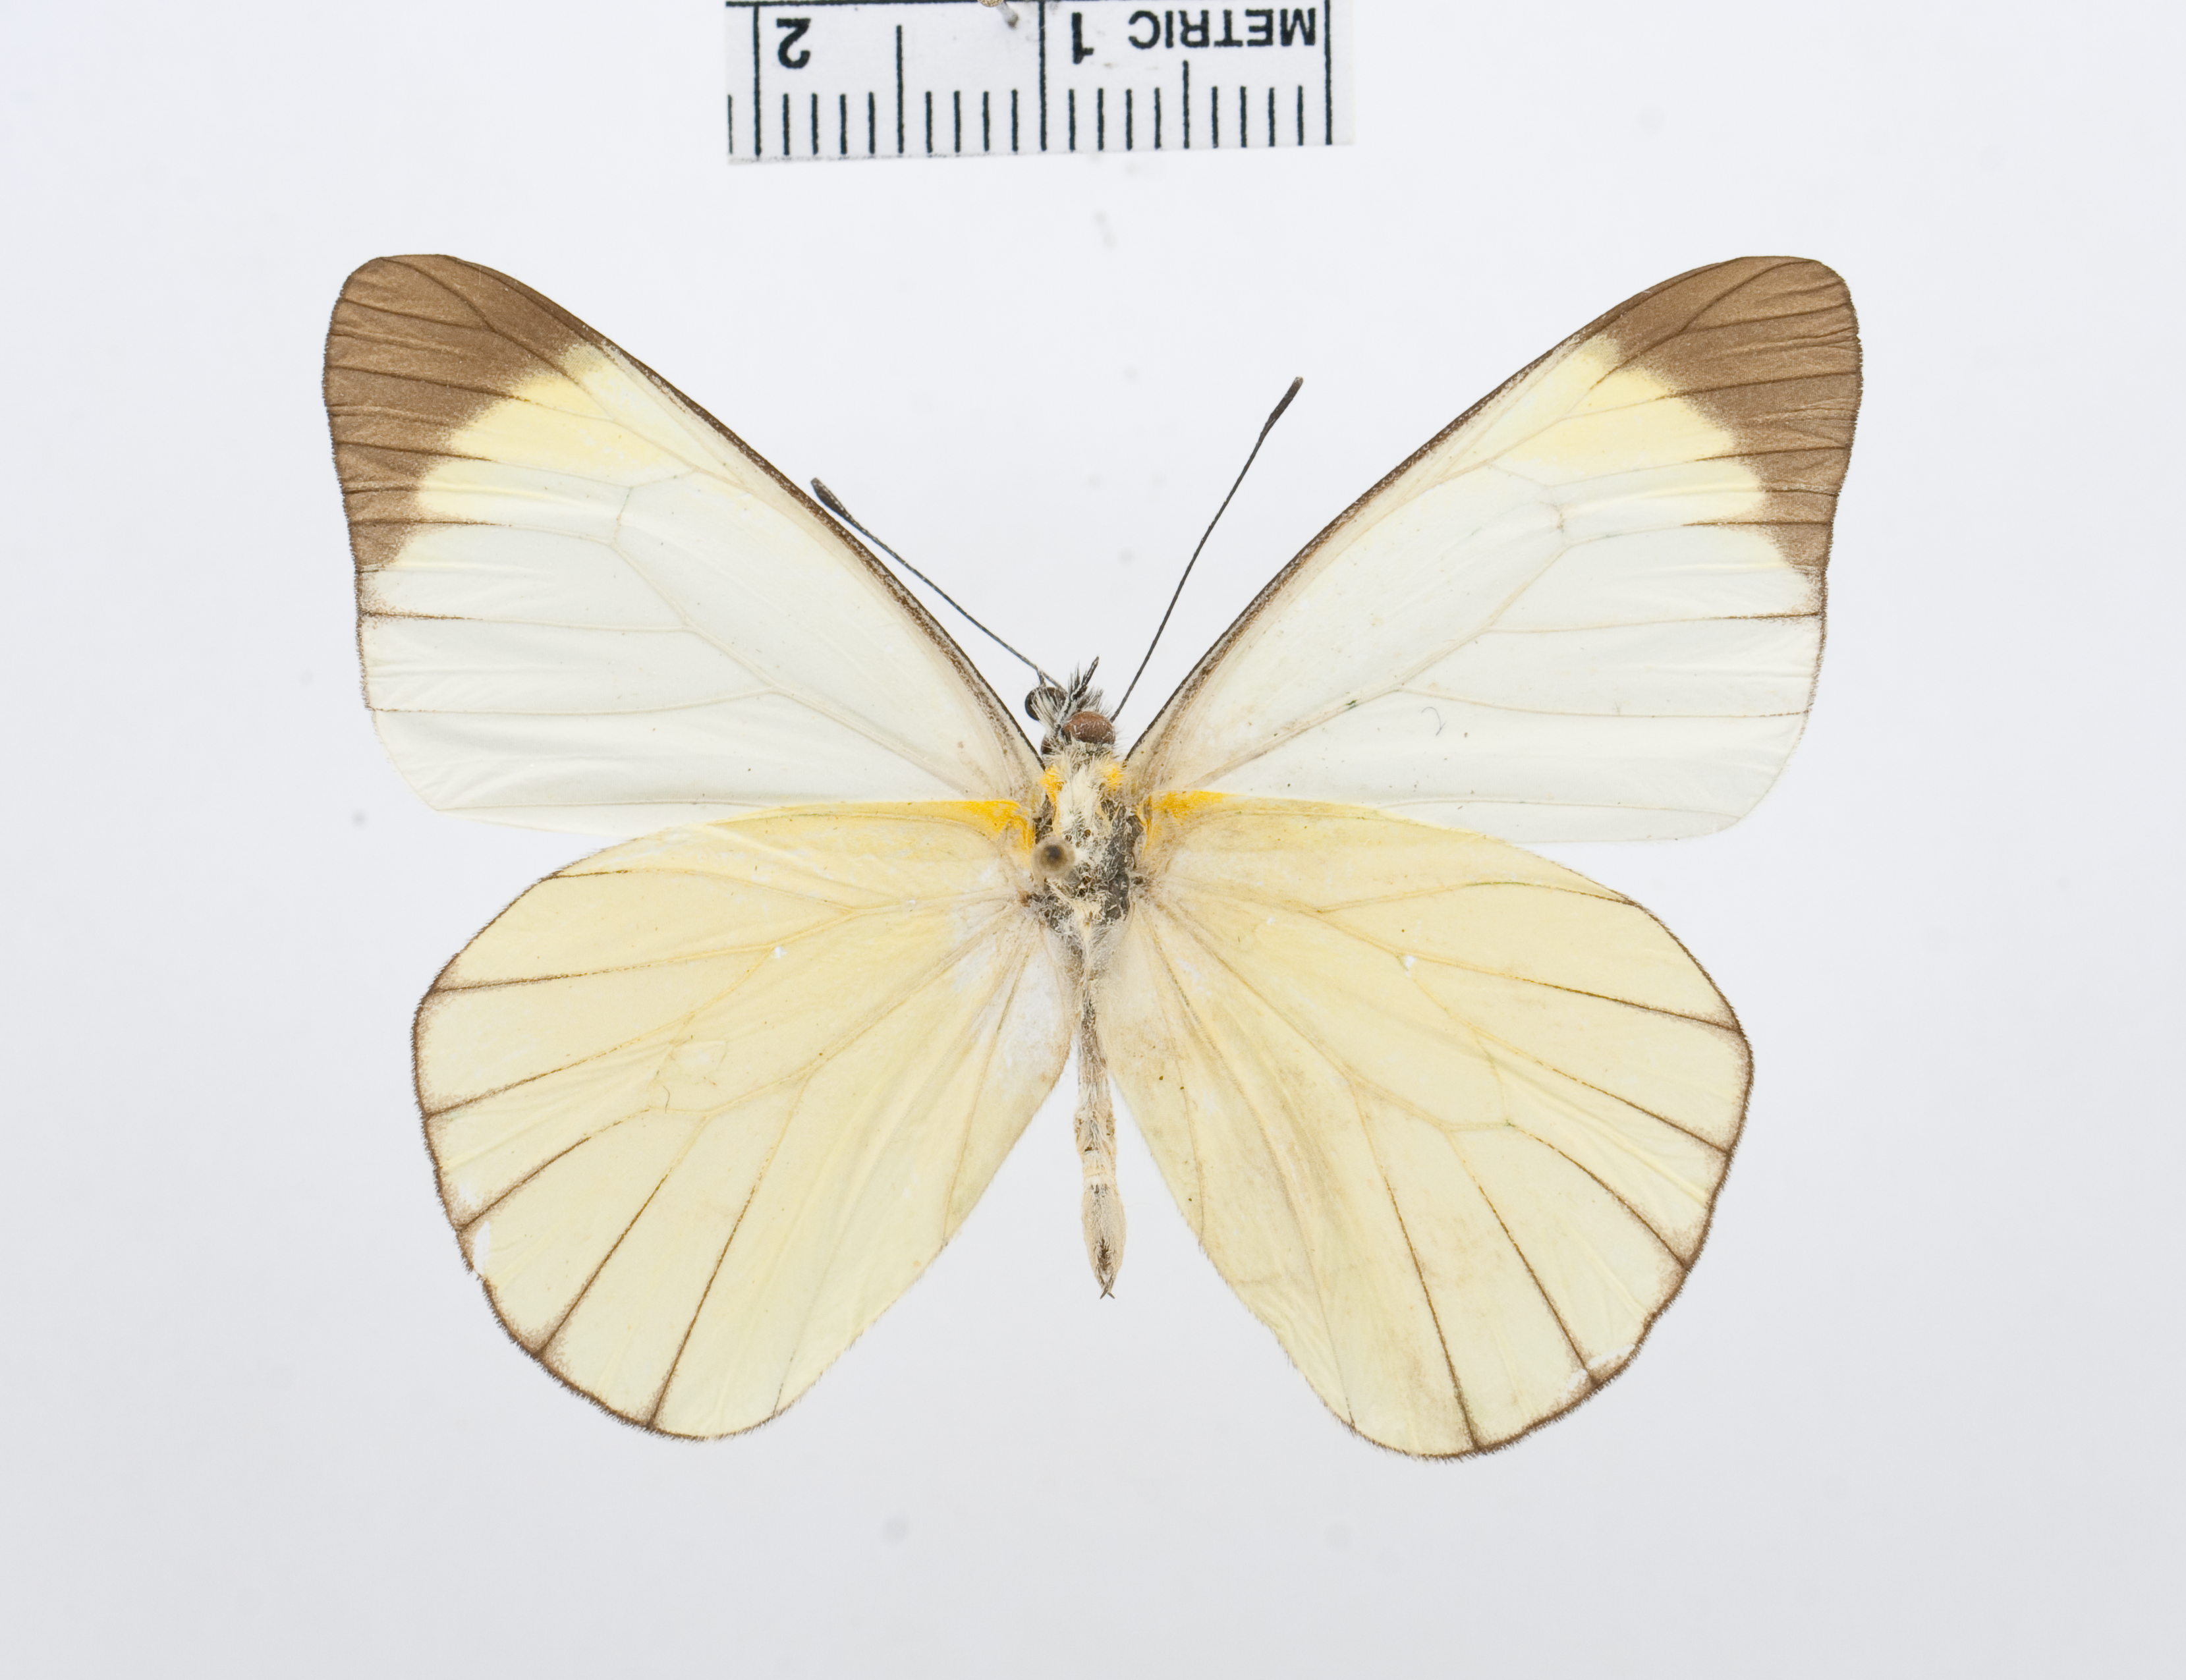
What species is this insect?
Melete leucadia
